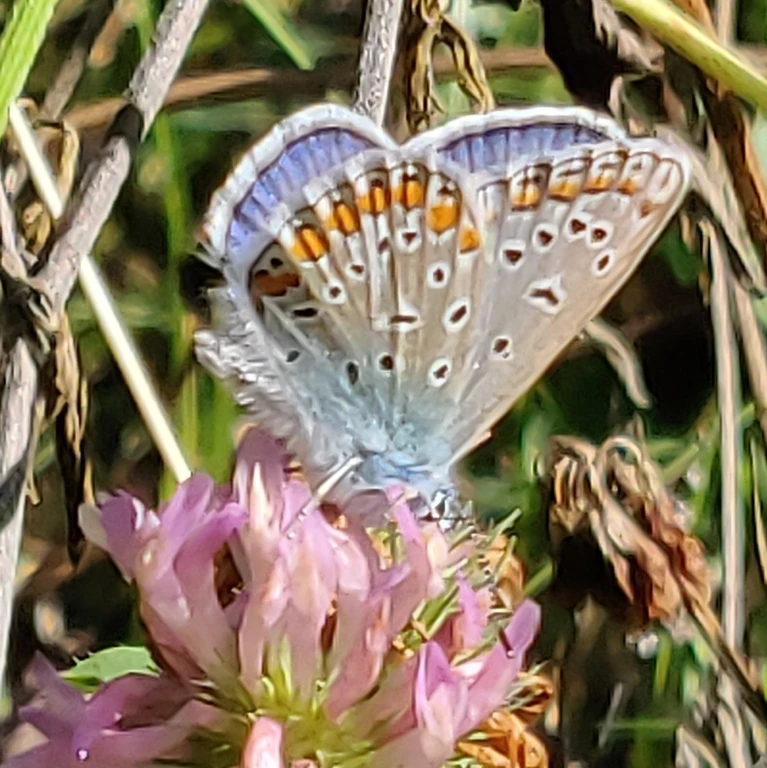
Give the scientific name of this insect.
Polyommatus icarus
